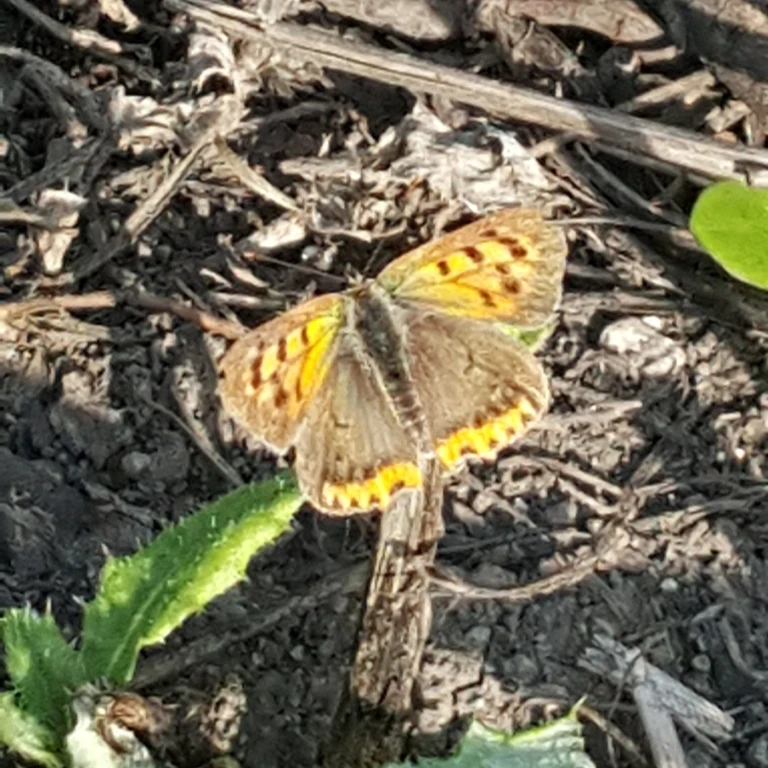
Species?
Lycaena phlaeas
